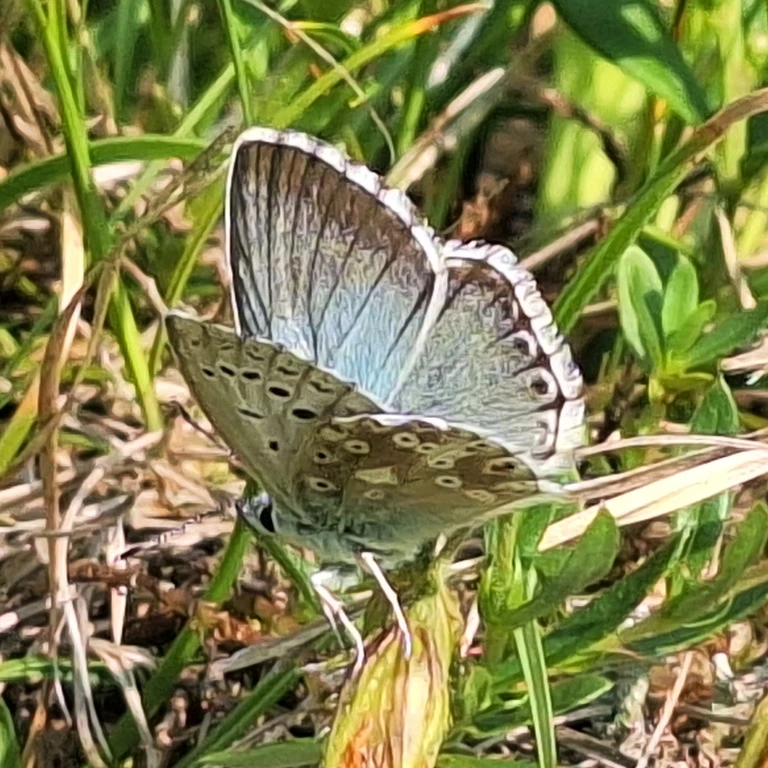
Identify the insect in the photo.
Lysandra coridon
